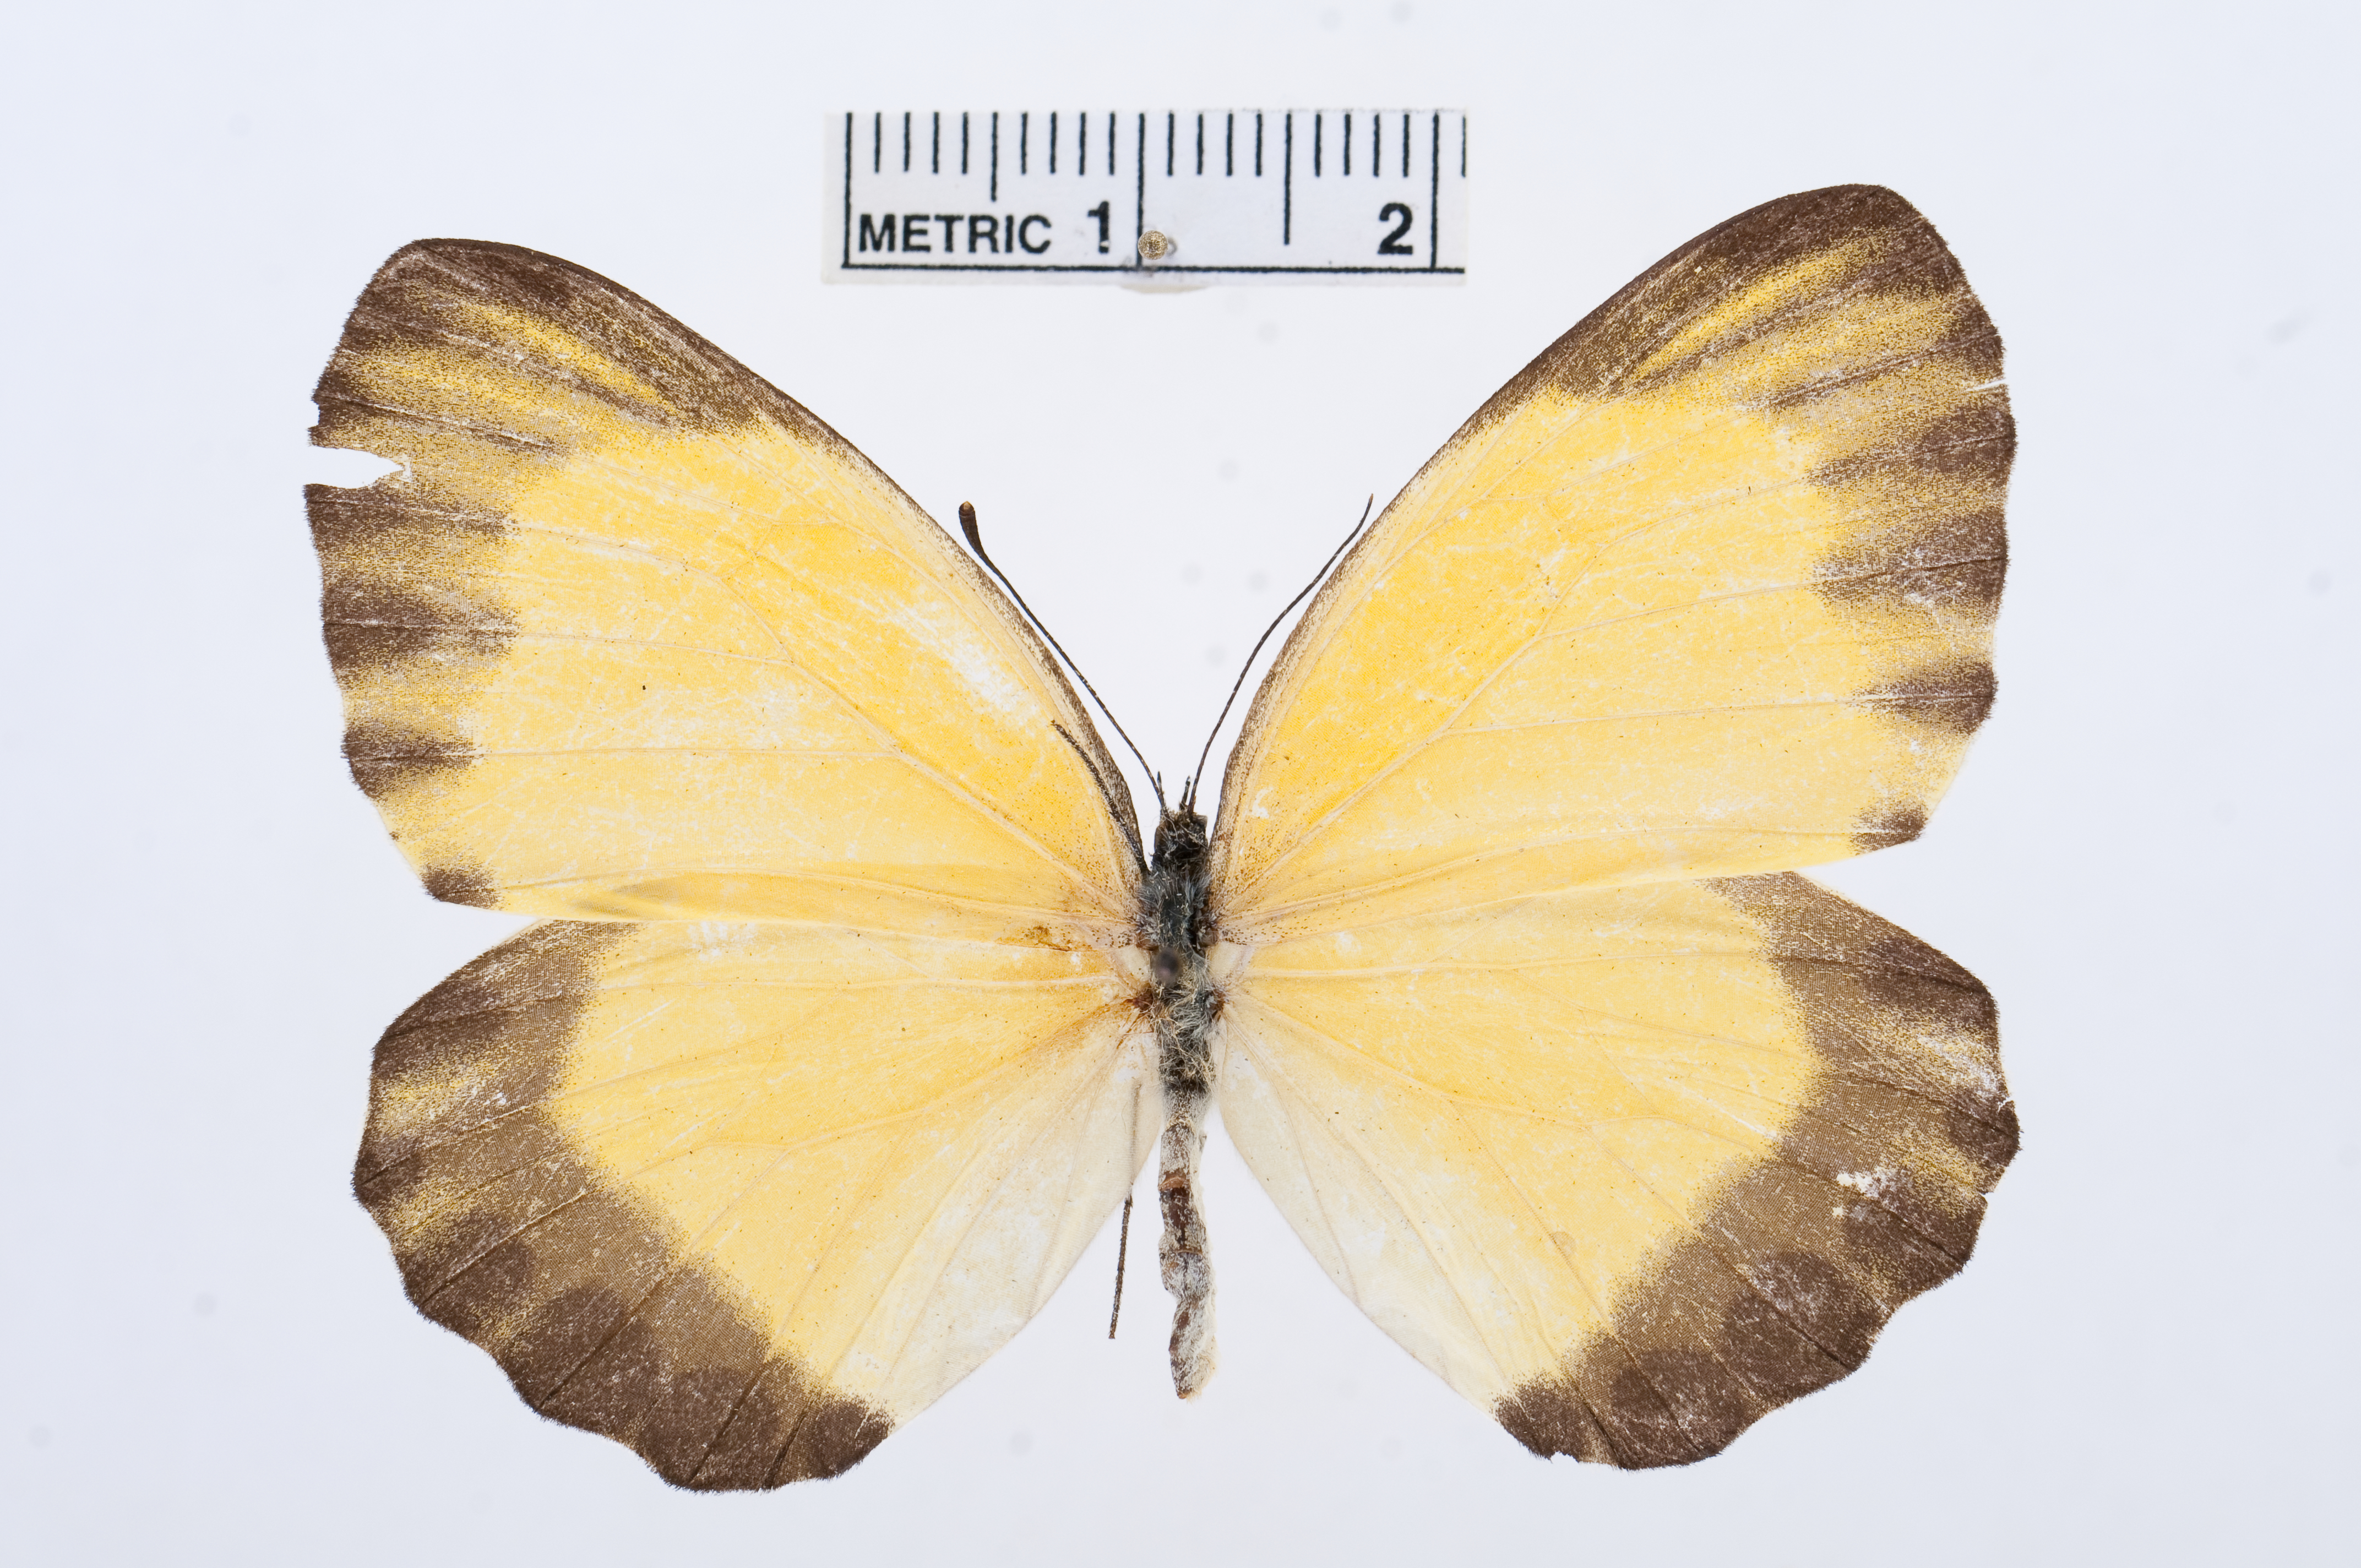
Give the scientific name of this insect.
Mylothris ochracea
